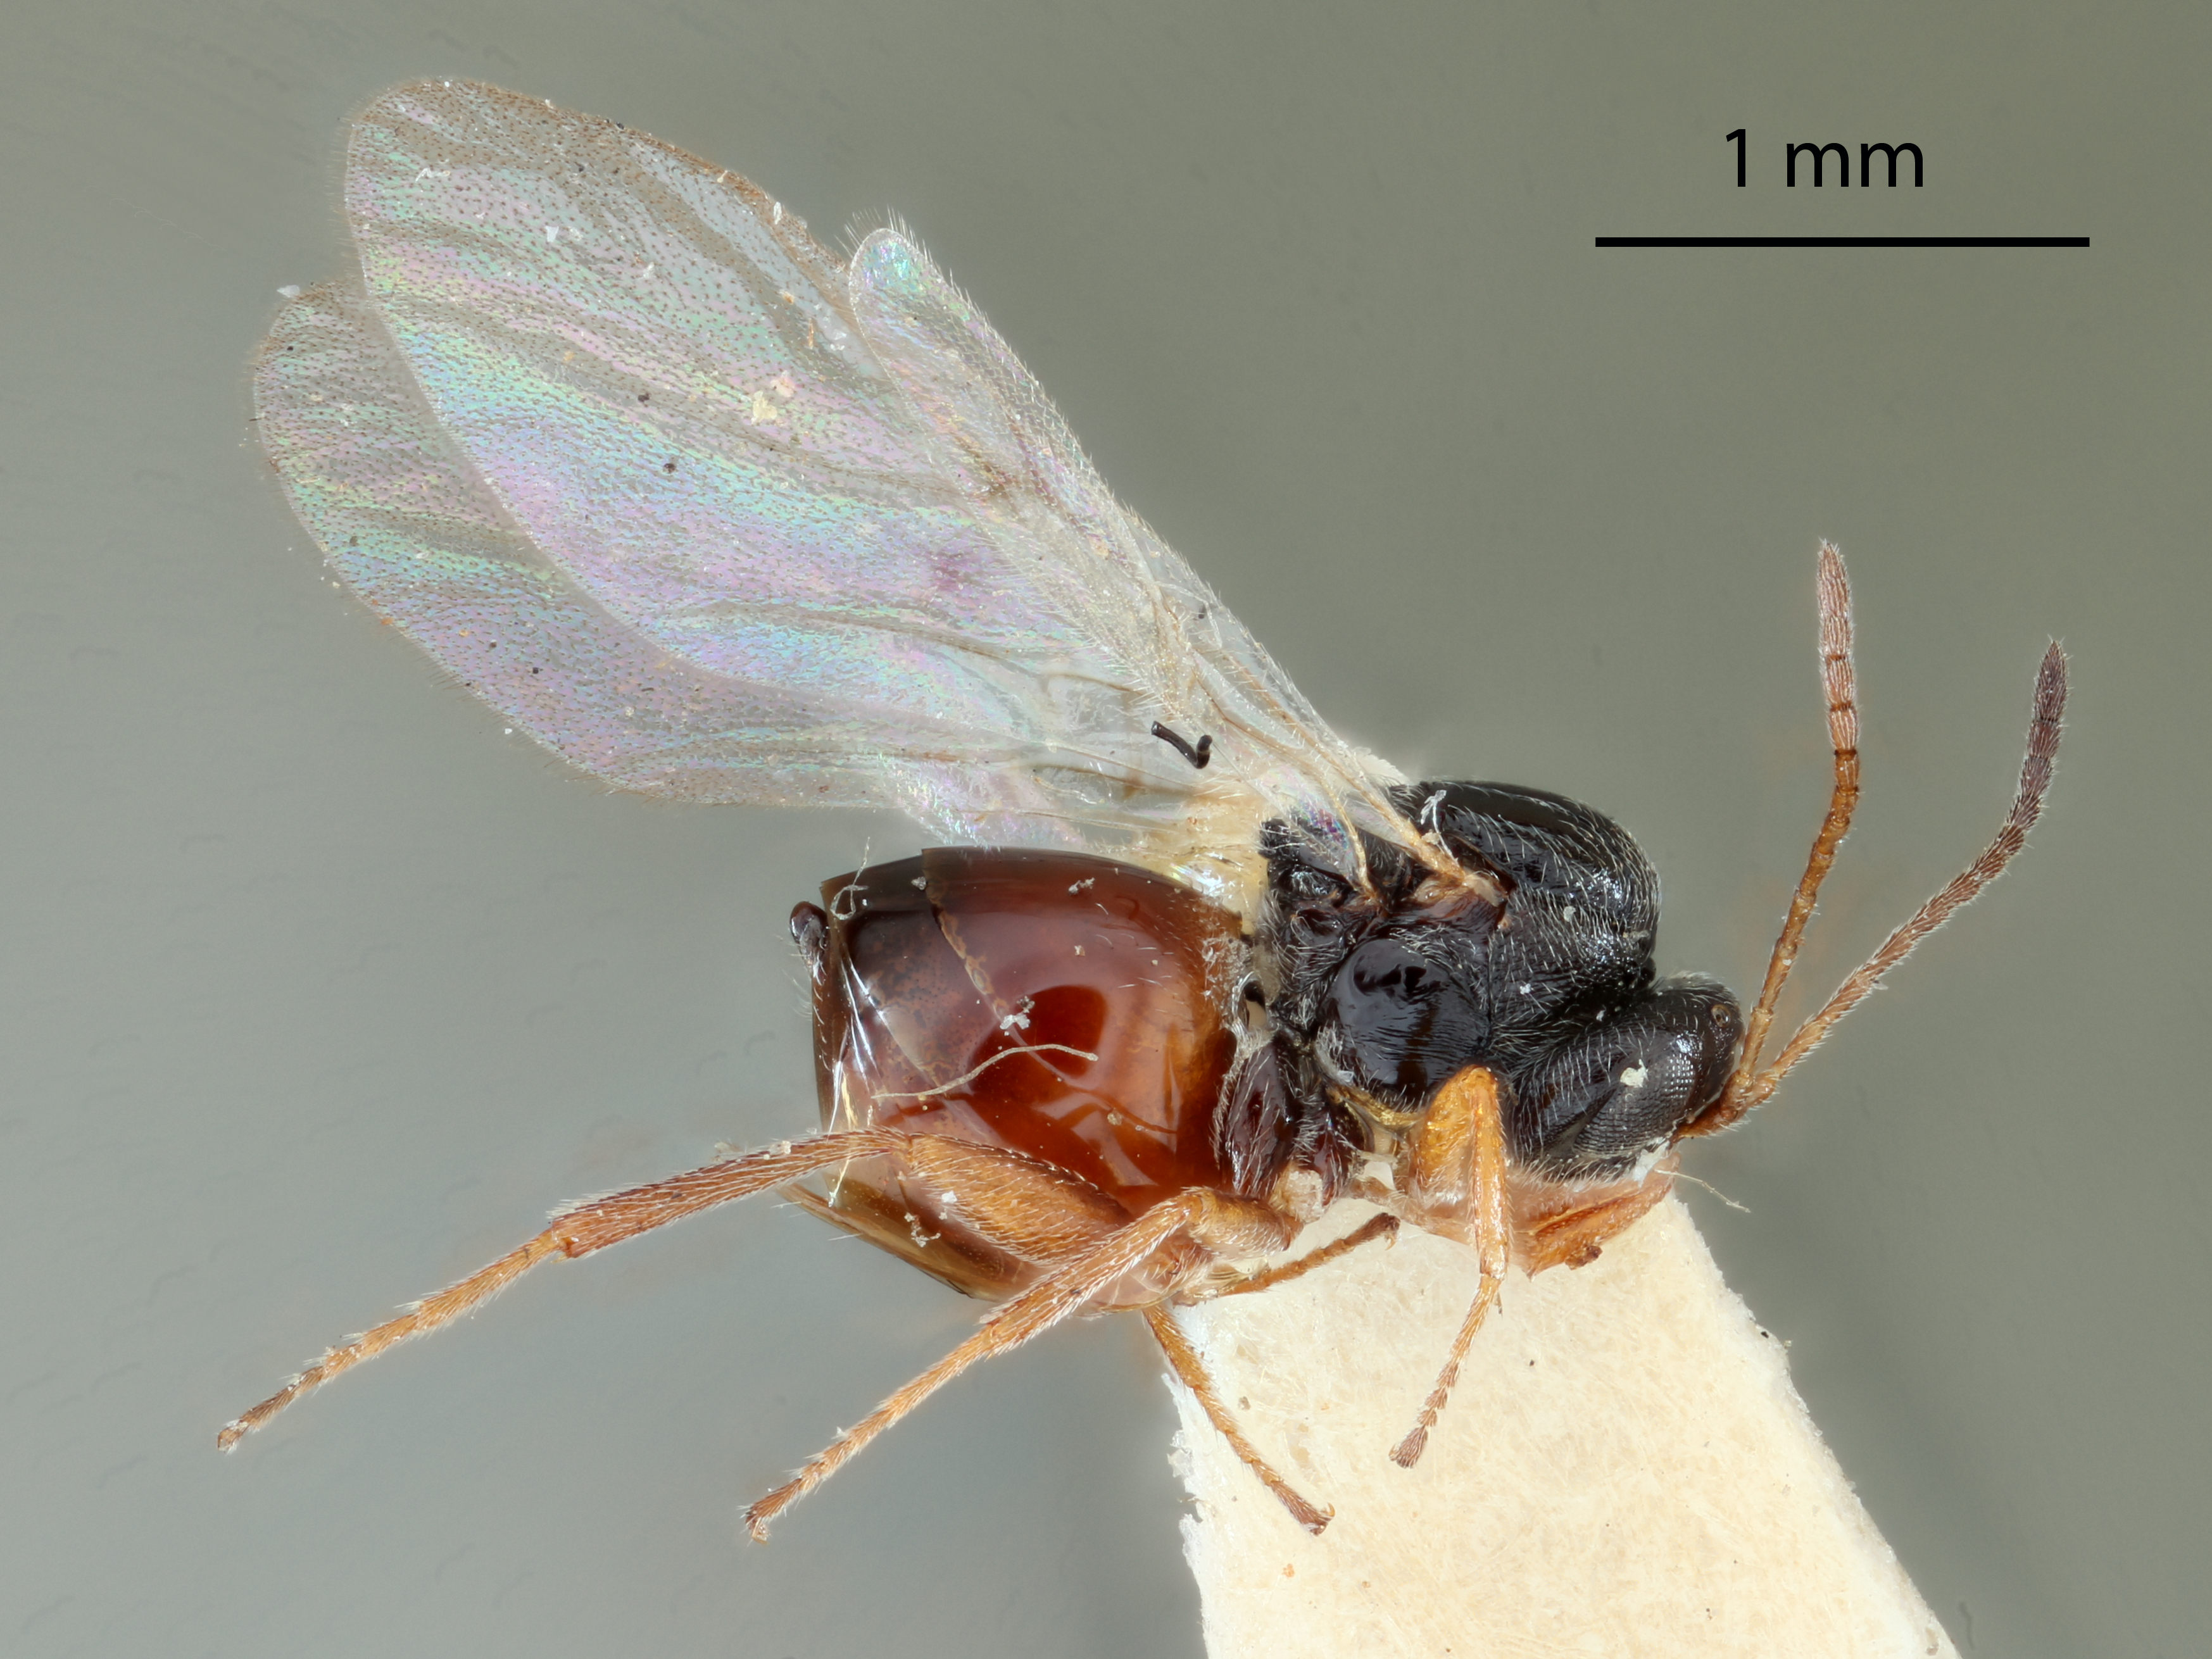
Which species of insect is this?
Diplolepis operta
